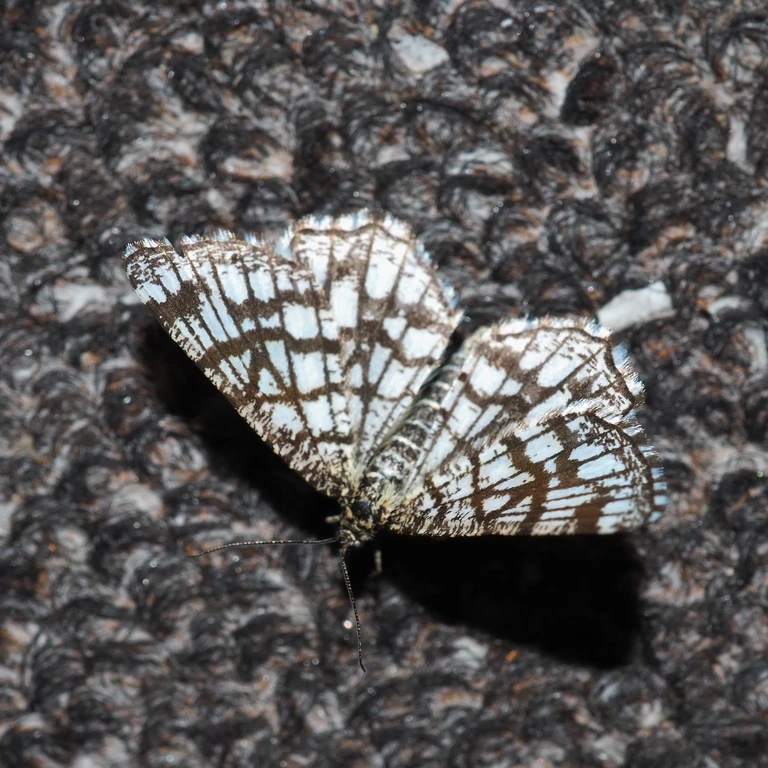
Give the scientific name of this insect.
Chiasmia clathrata
